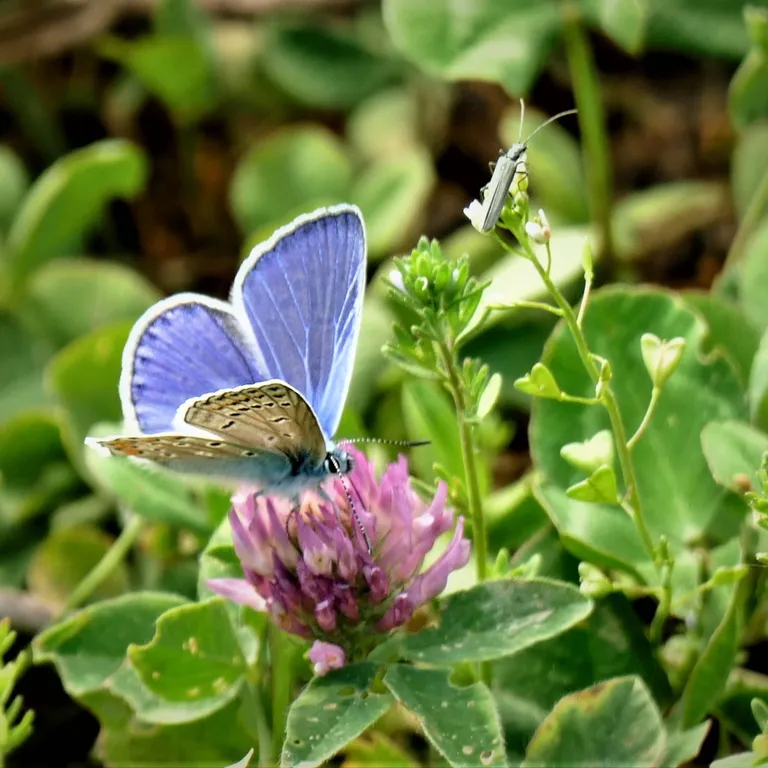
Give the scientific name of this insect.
Polyommatus icarus
